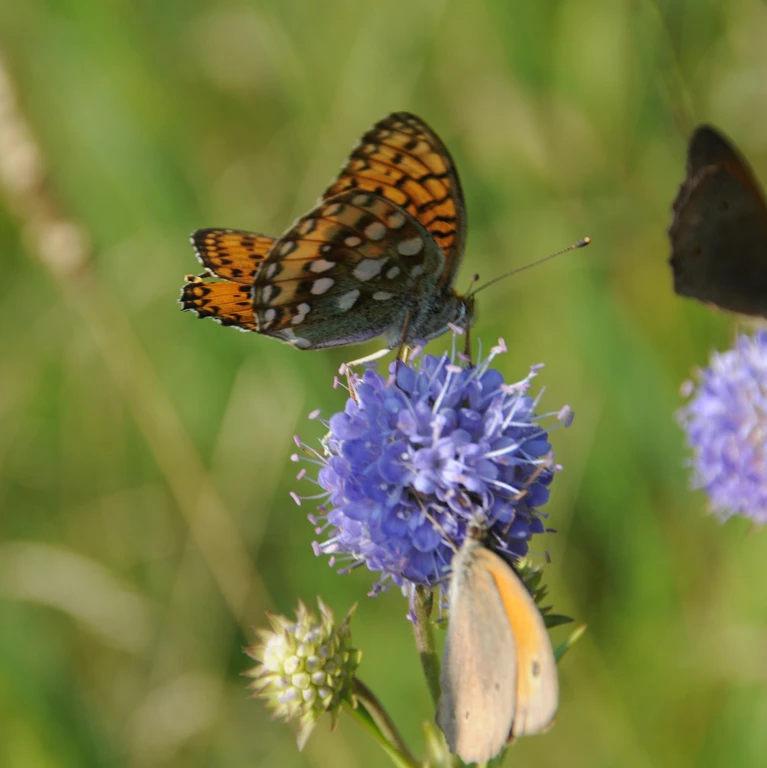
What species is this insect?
Speyeria aglaja
